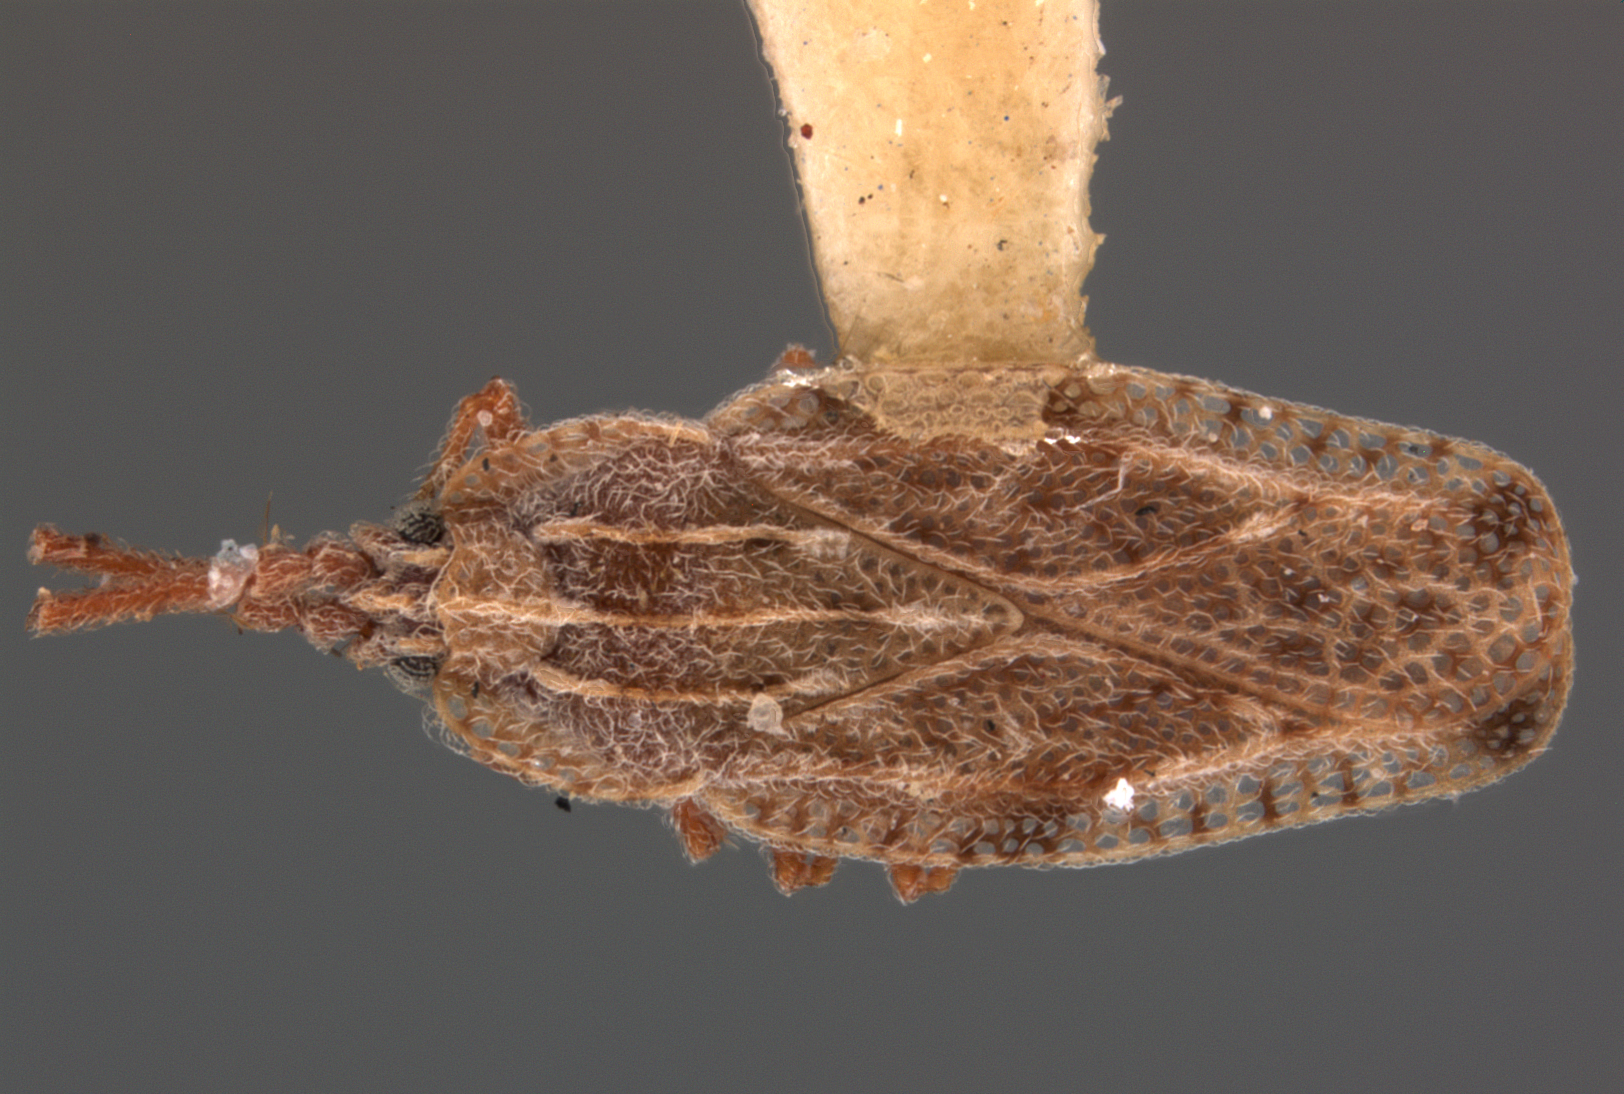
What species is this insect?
Tingis modosa
